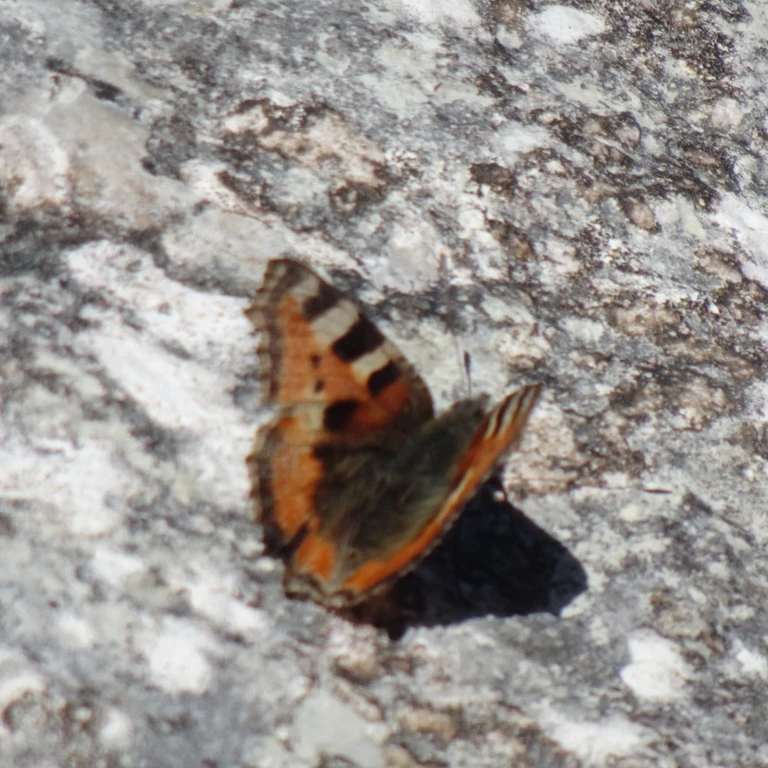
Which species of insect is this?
Aglais urticae
